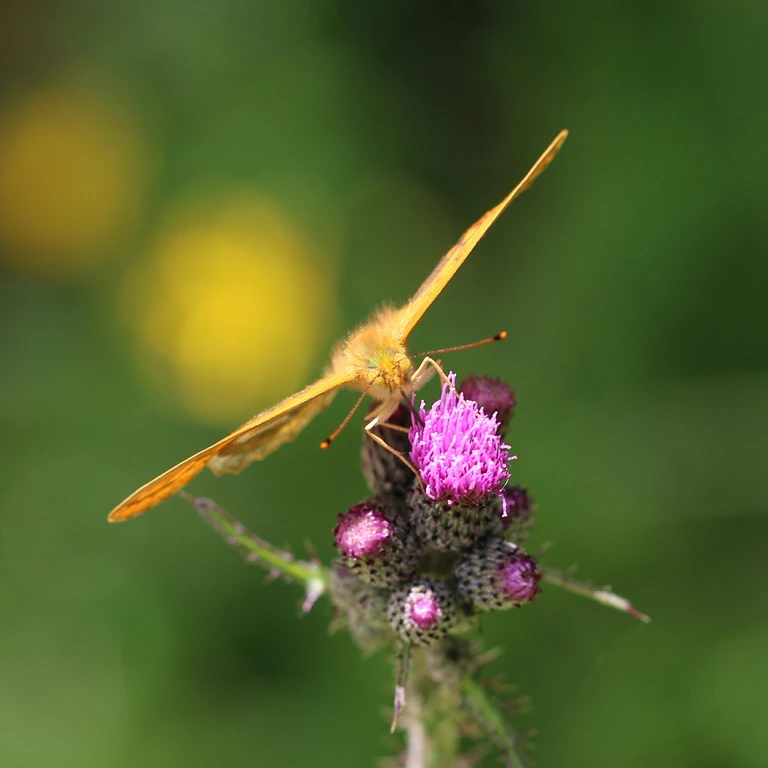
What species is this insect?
Argynnis paphia
